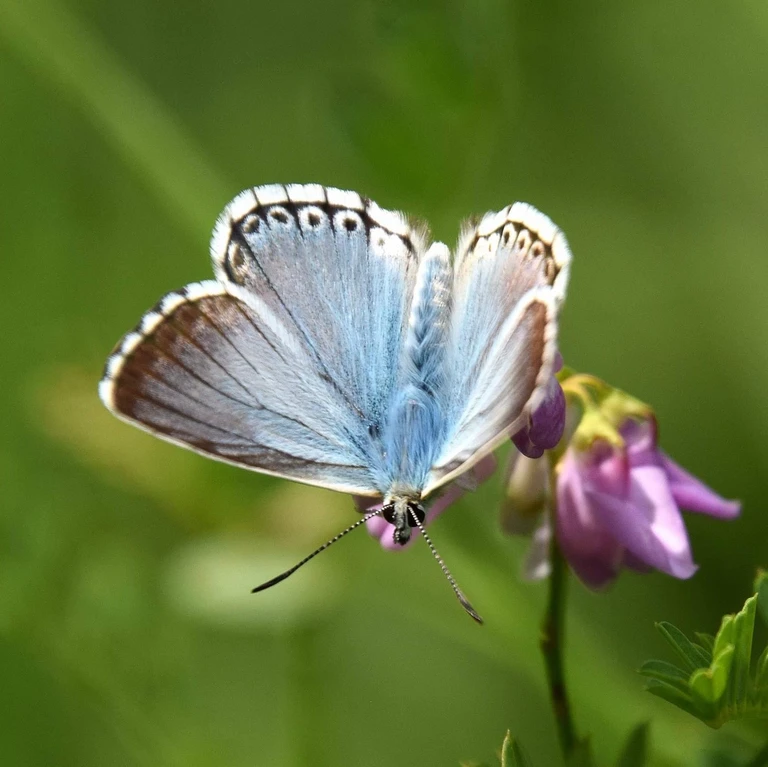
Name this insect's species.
Lysandra coridon
